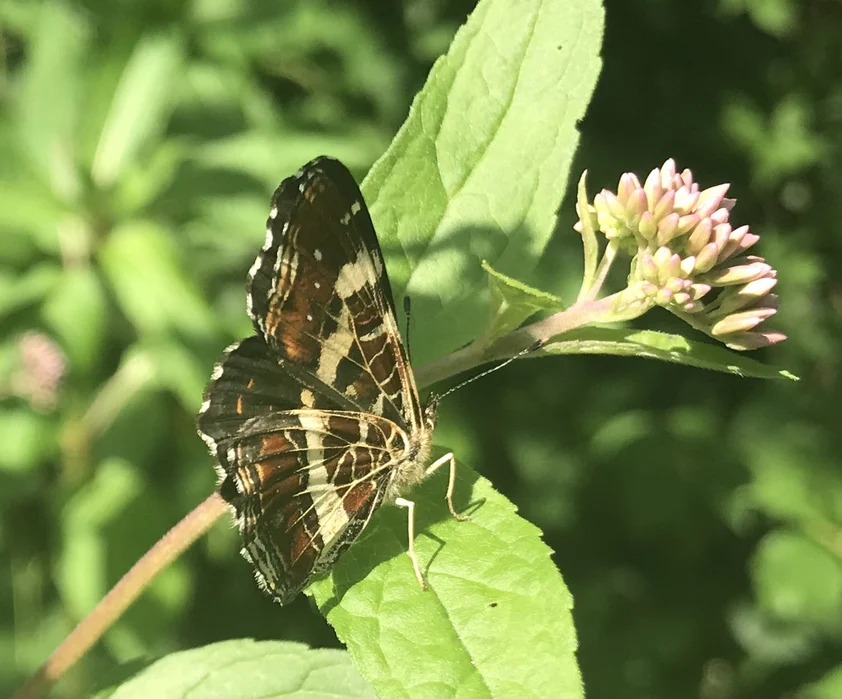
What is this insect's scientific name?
Araschnia levana
